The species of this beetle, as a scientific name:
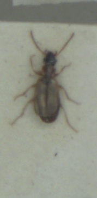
Philorhizus melanocephalus
